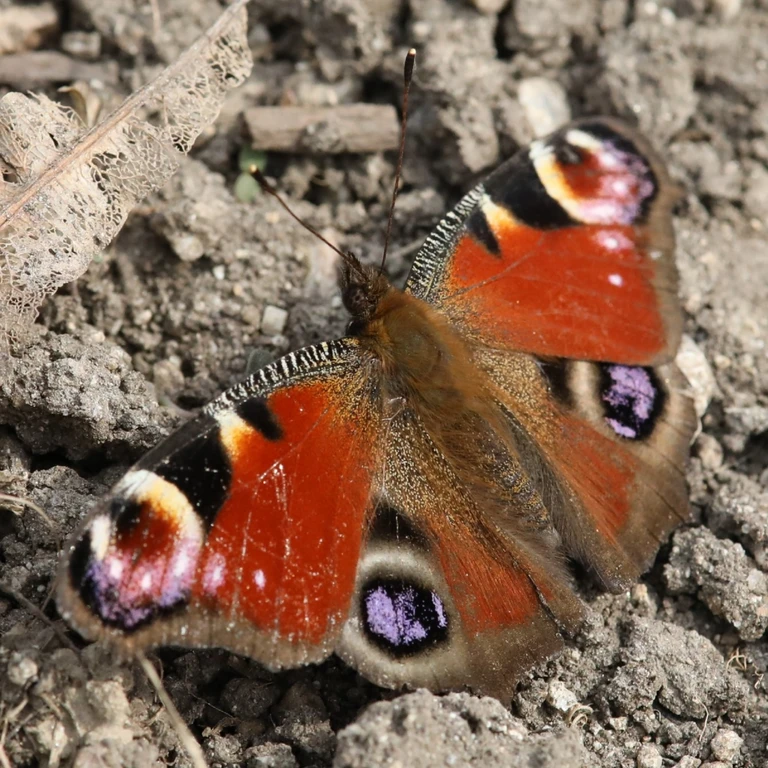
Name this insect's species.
Aglais io
